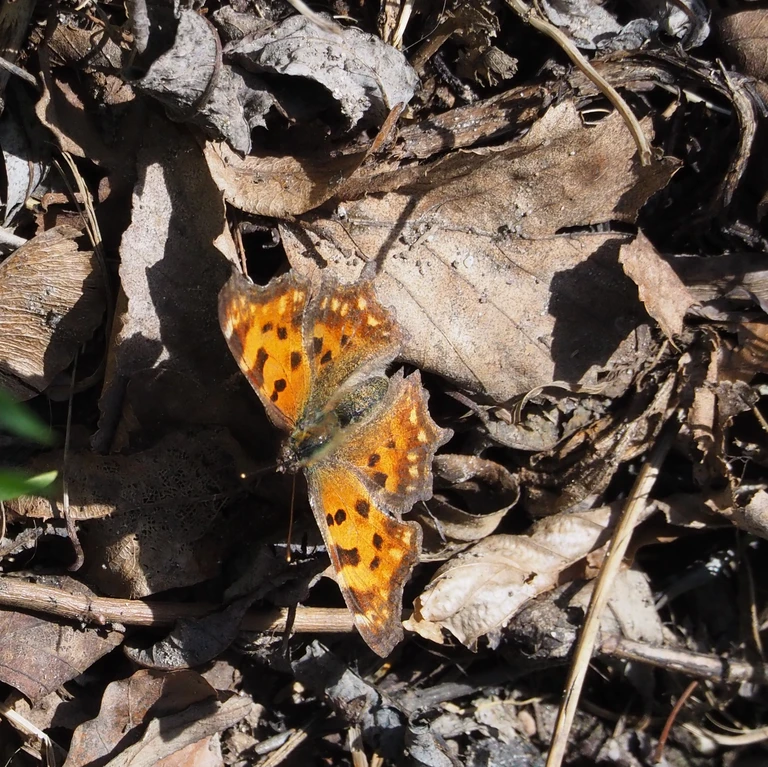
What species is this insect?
Polygonia c-album
